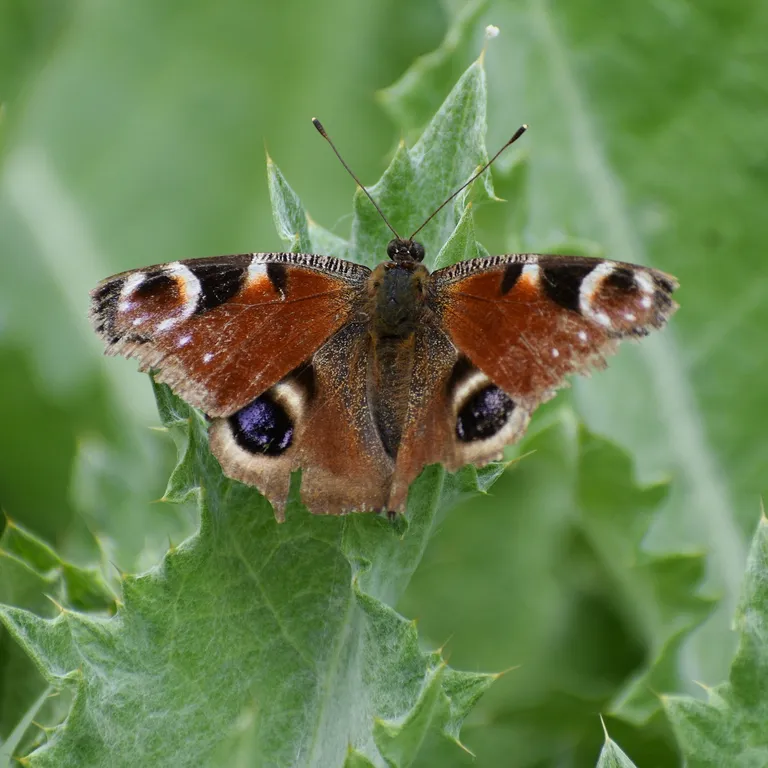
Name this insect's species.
Aglais io
